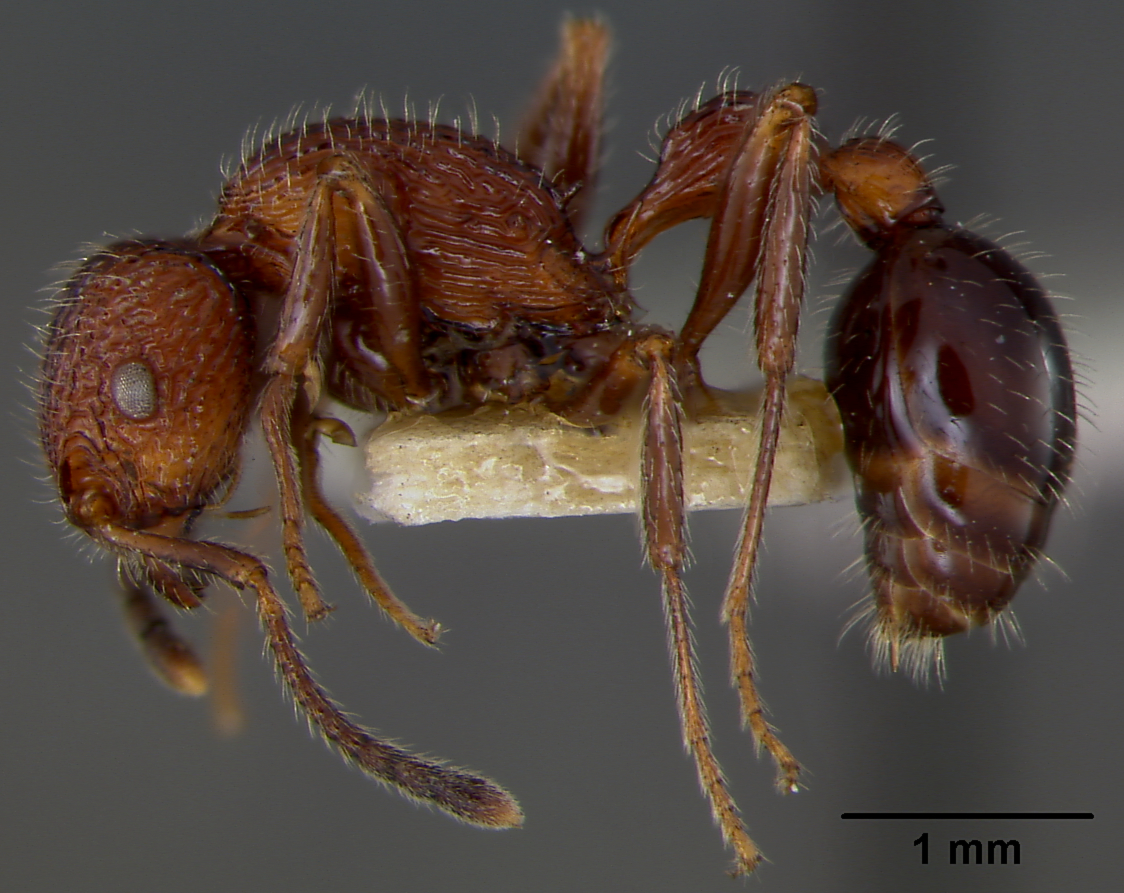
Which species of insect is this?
Poecilomyrma senirewae
